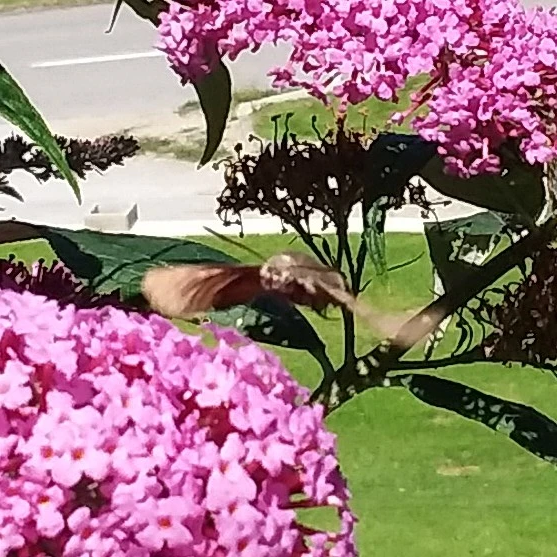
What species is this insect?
Macroglossum stellatarum
